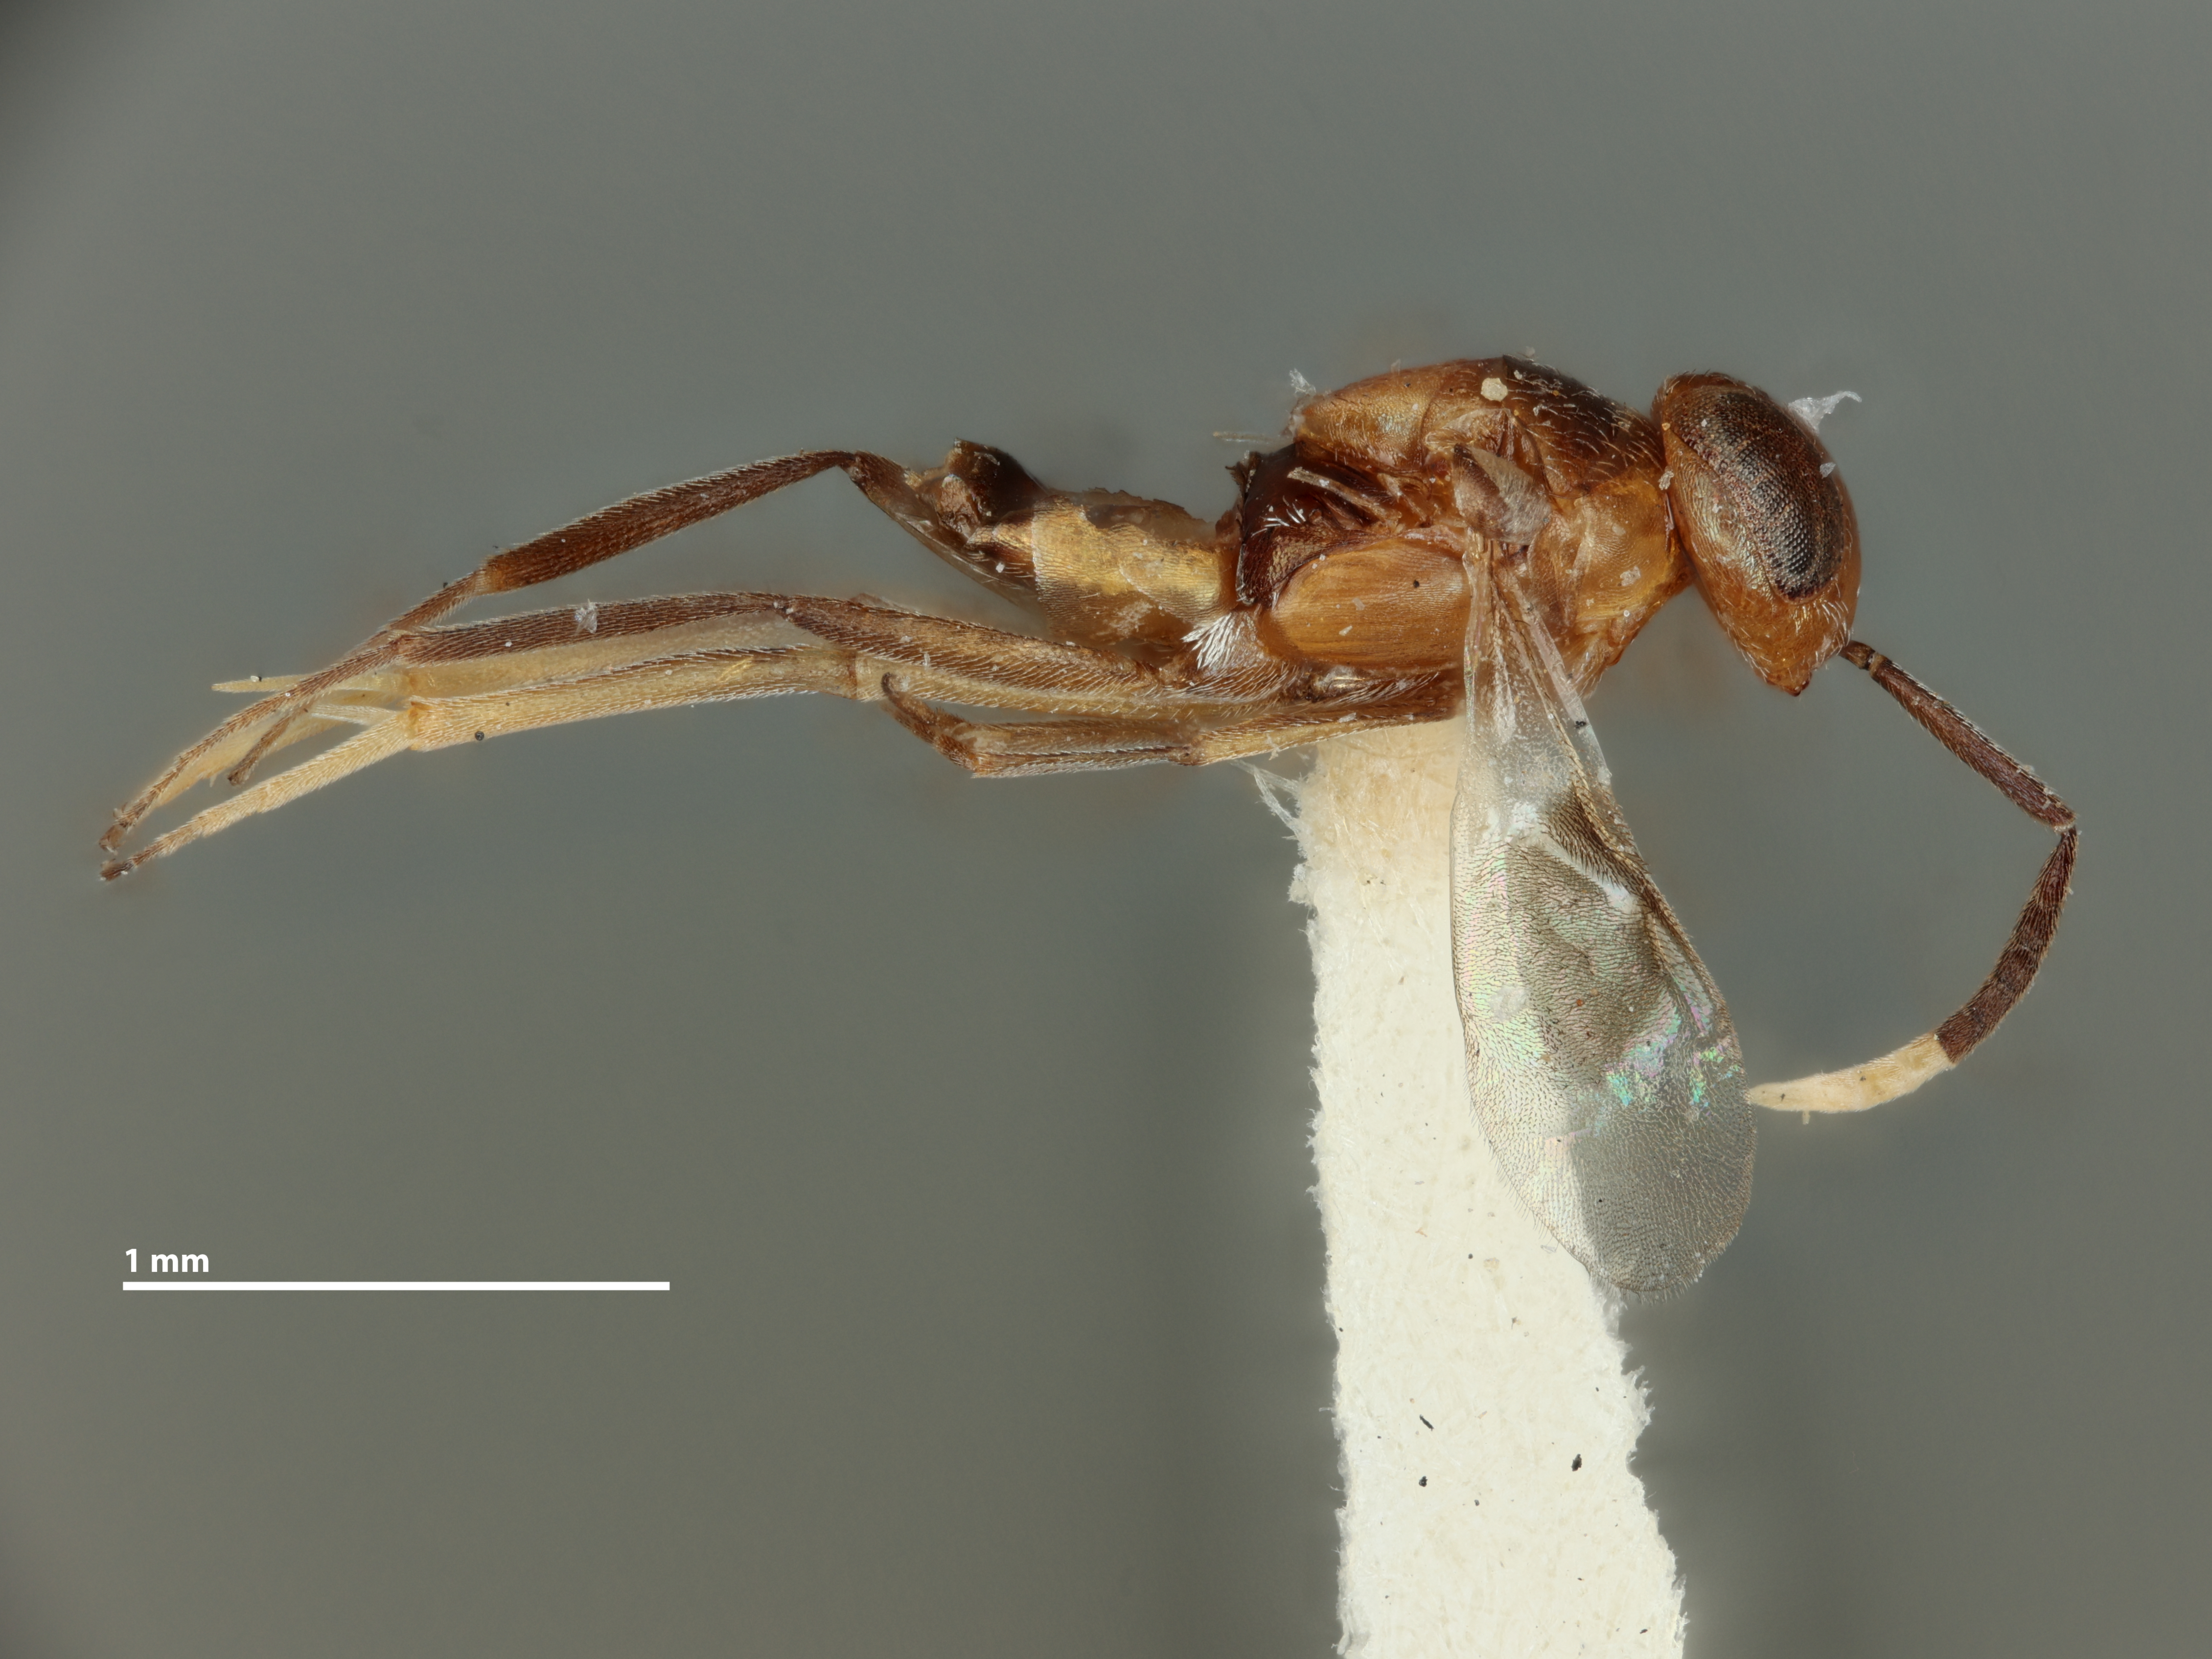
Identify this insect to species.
Homalotylus mexicanus
